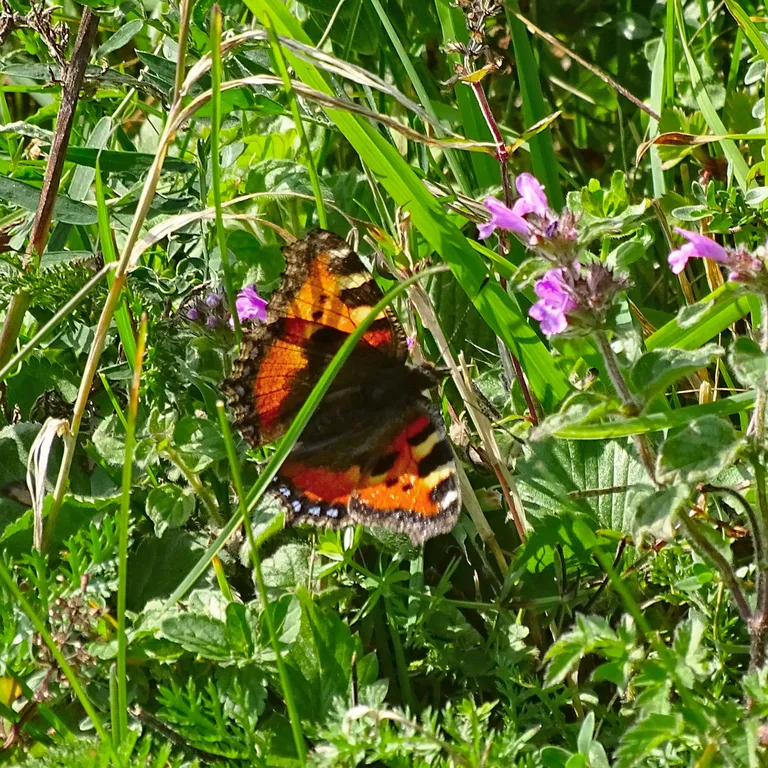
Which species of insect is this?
Aglais urticae
